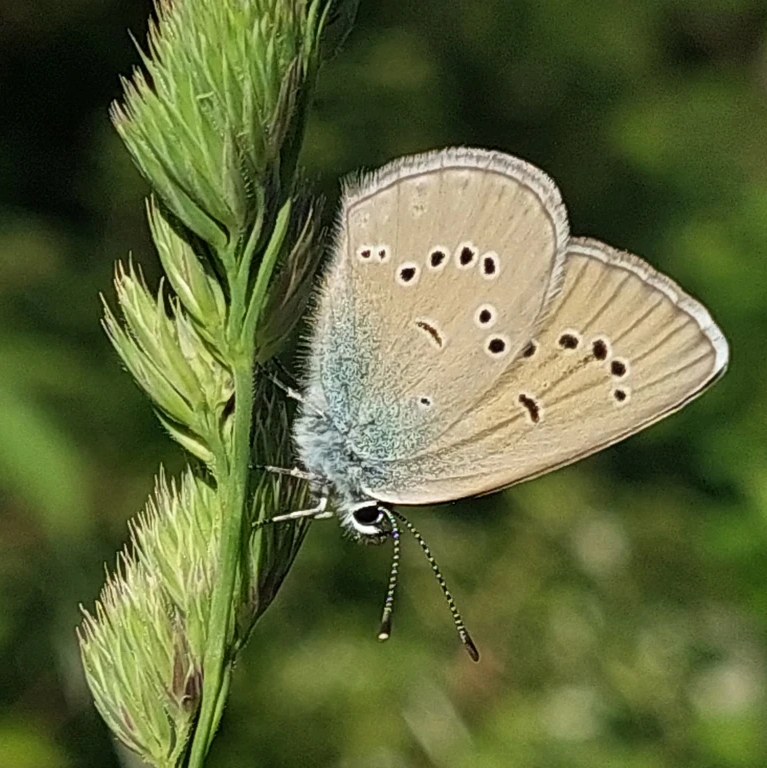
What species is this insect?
Cyaniris semiargus
